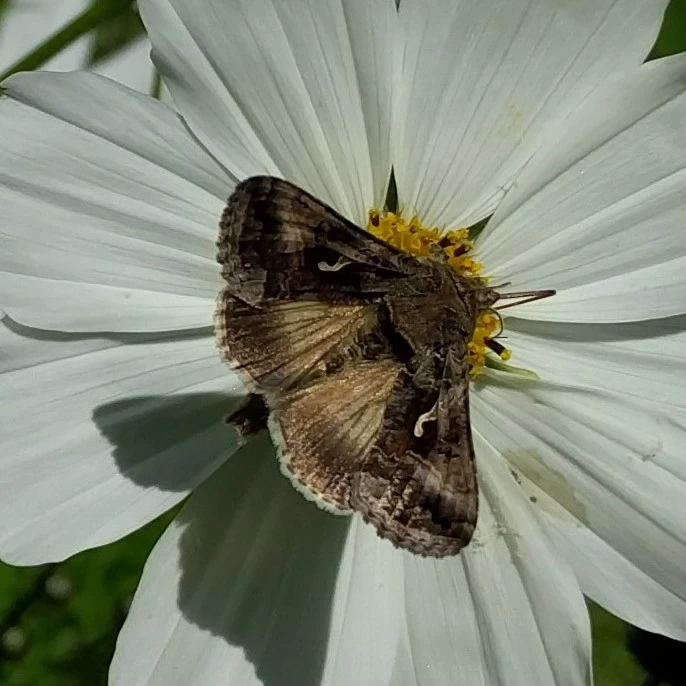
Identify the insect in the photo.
Autographa gamma
